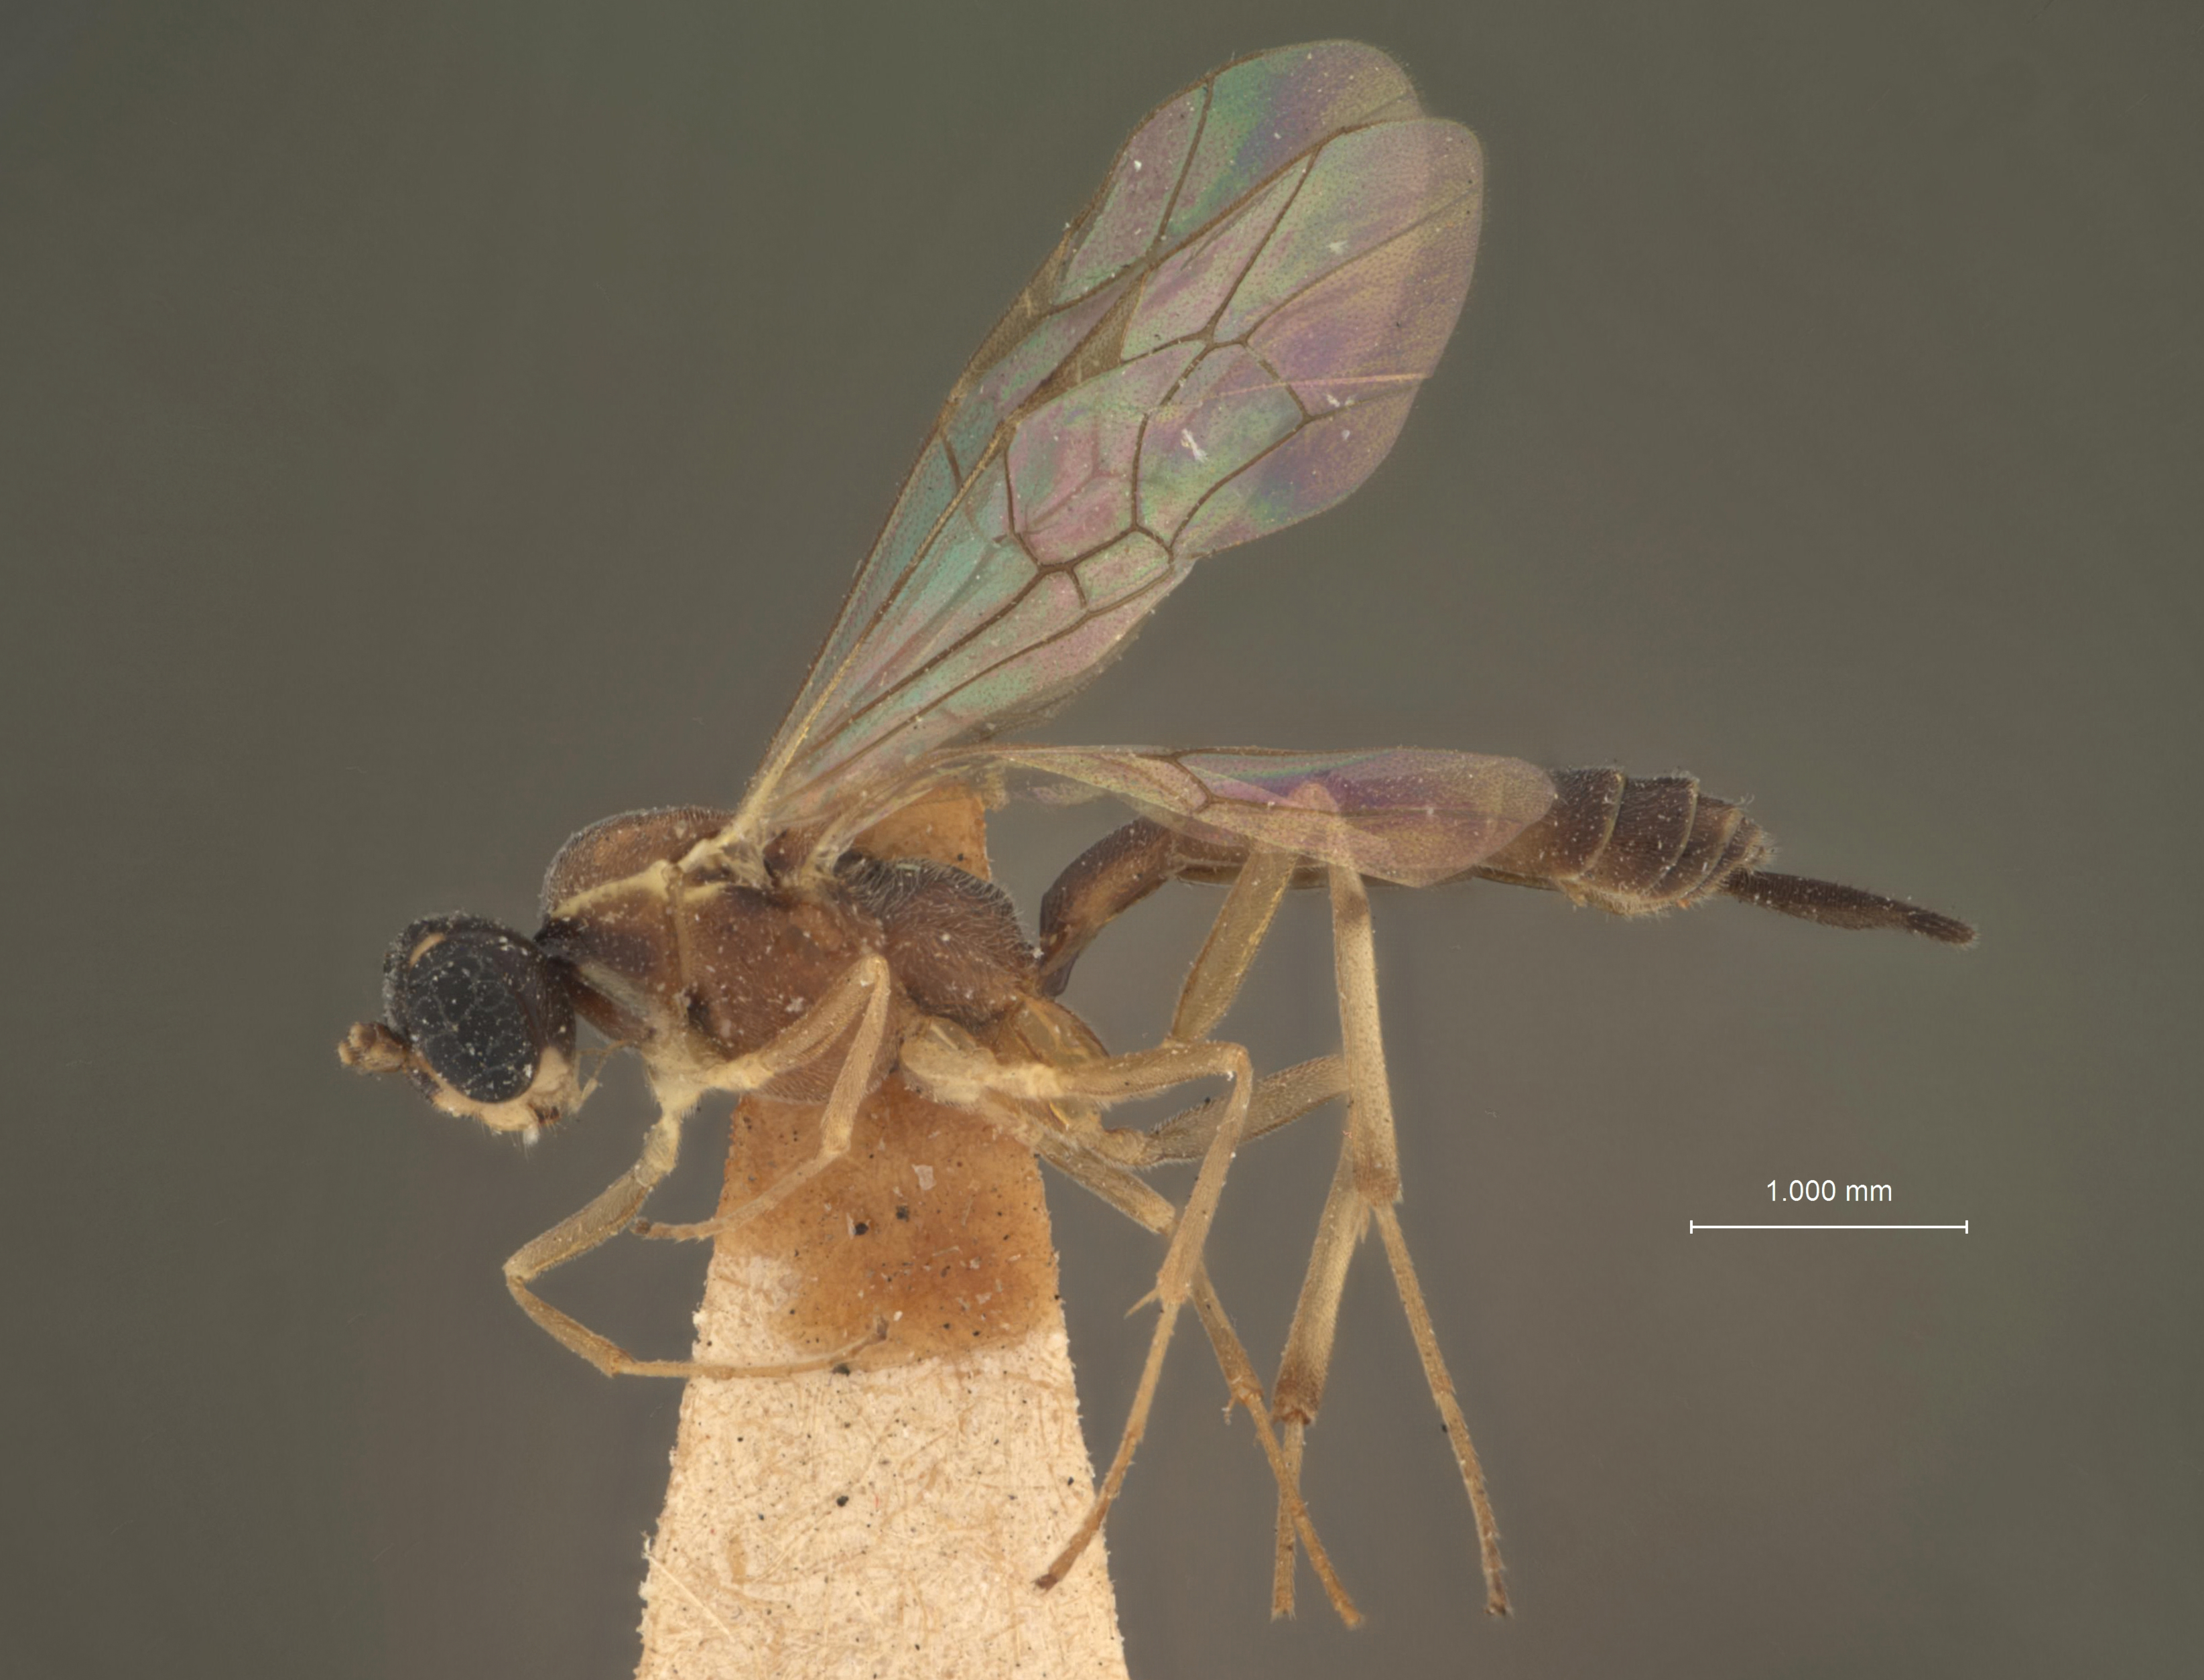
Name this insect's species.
Neliopisthus similis
